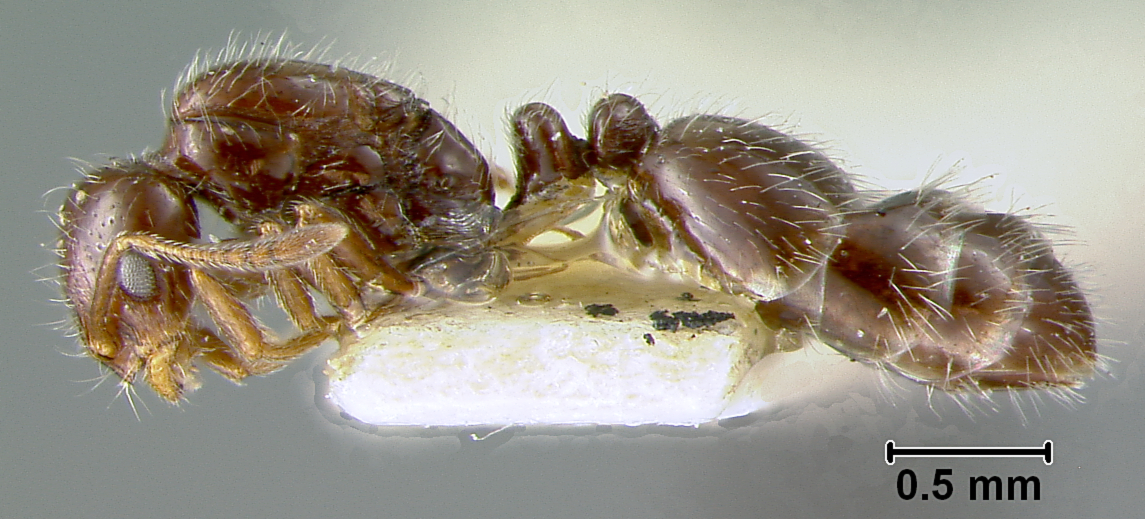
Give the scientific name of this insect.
Monomorium minutum
